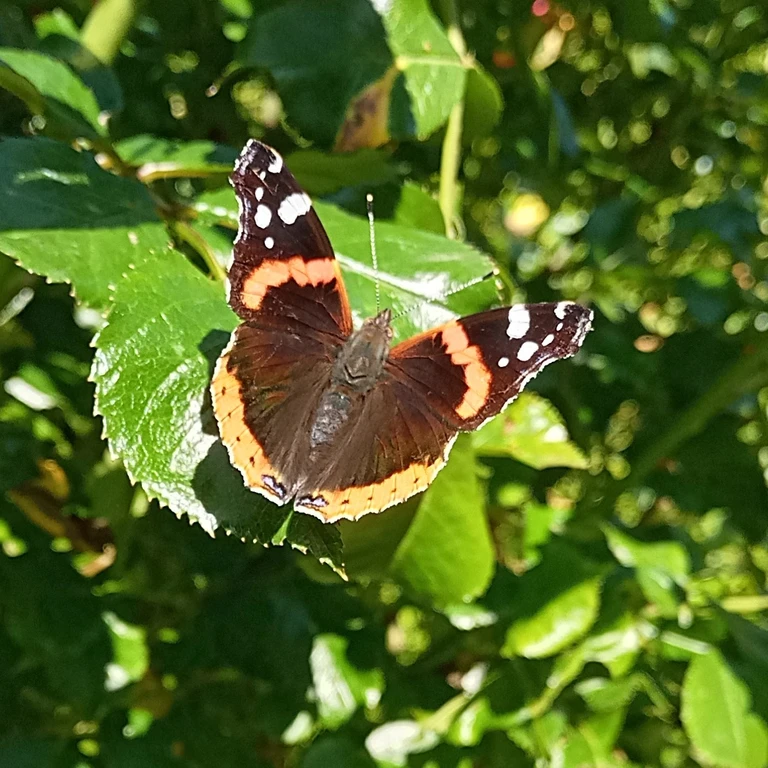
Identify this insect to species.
Vanessa atalanta
